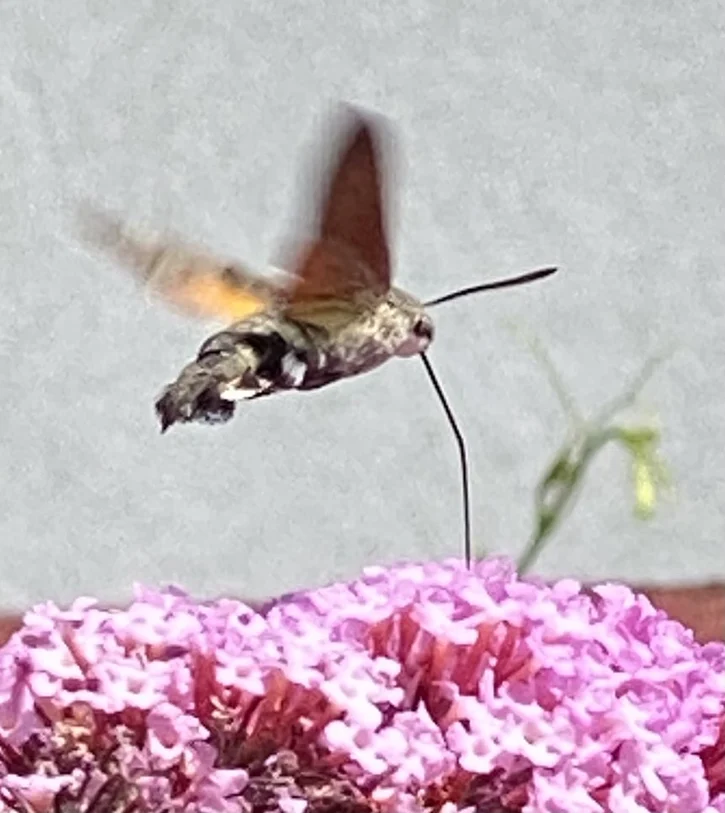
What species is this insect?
Macroglossum stellatarum
